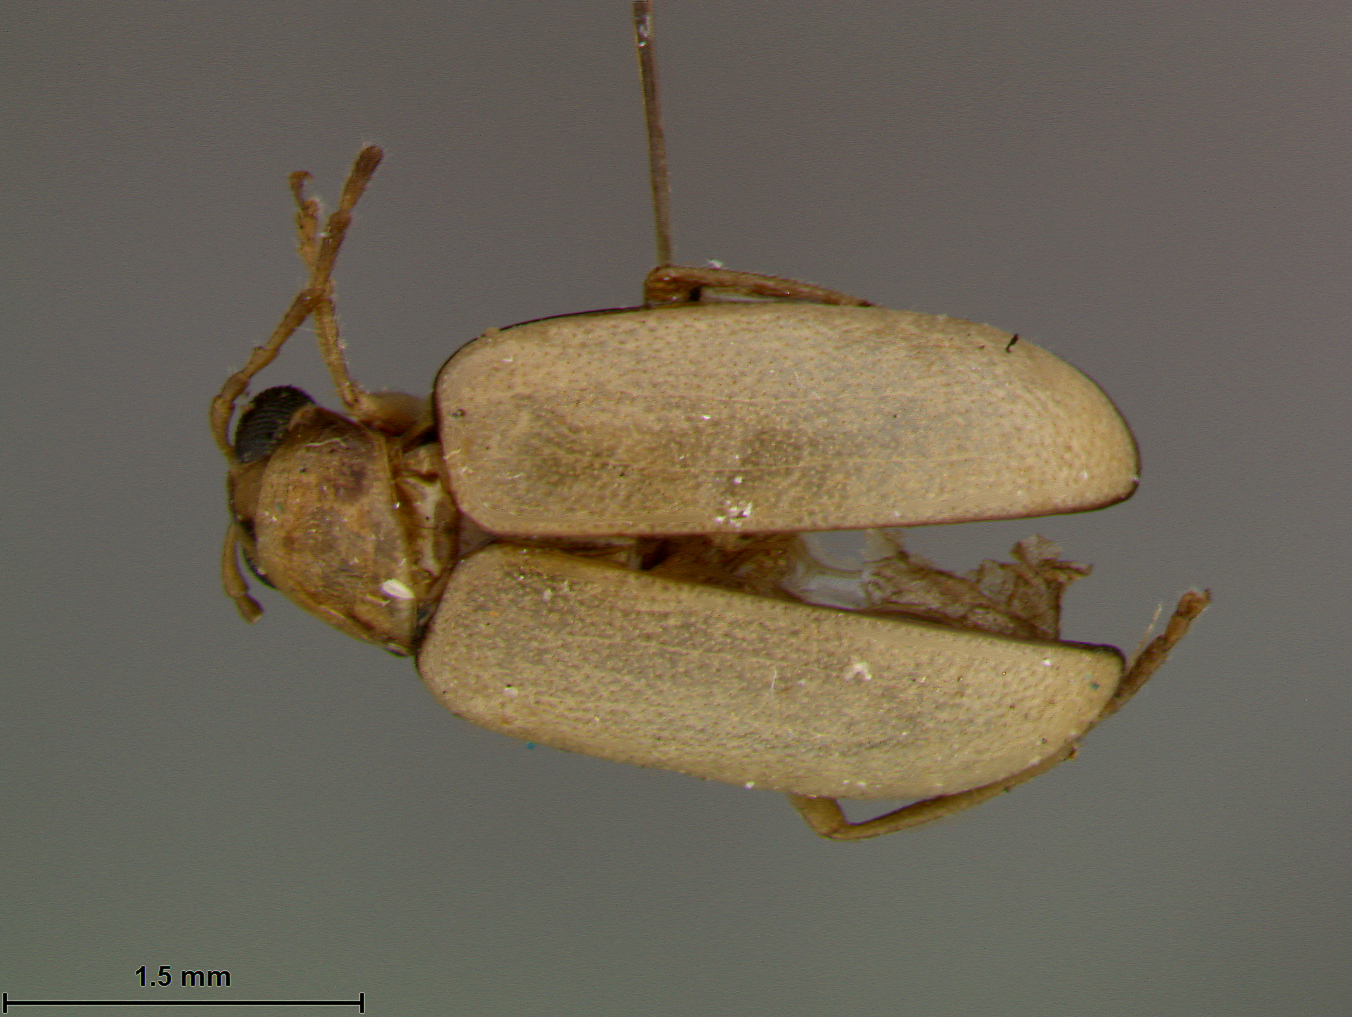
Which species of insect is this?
Luperodes punctatissimus
